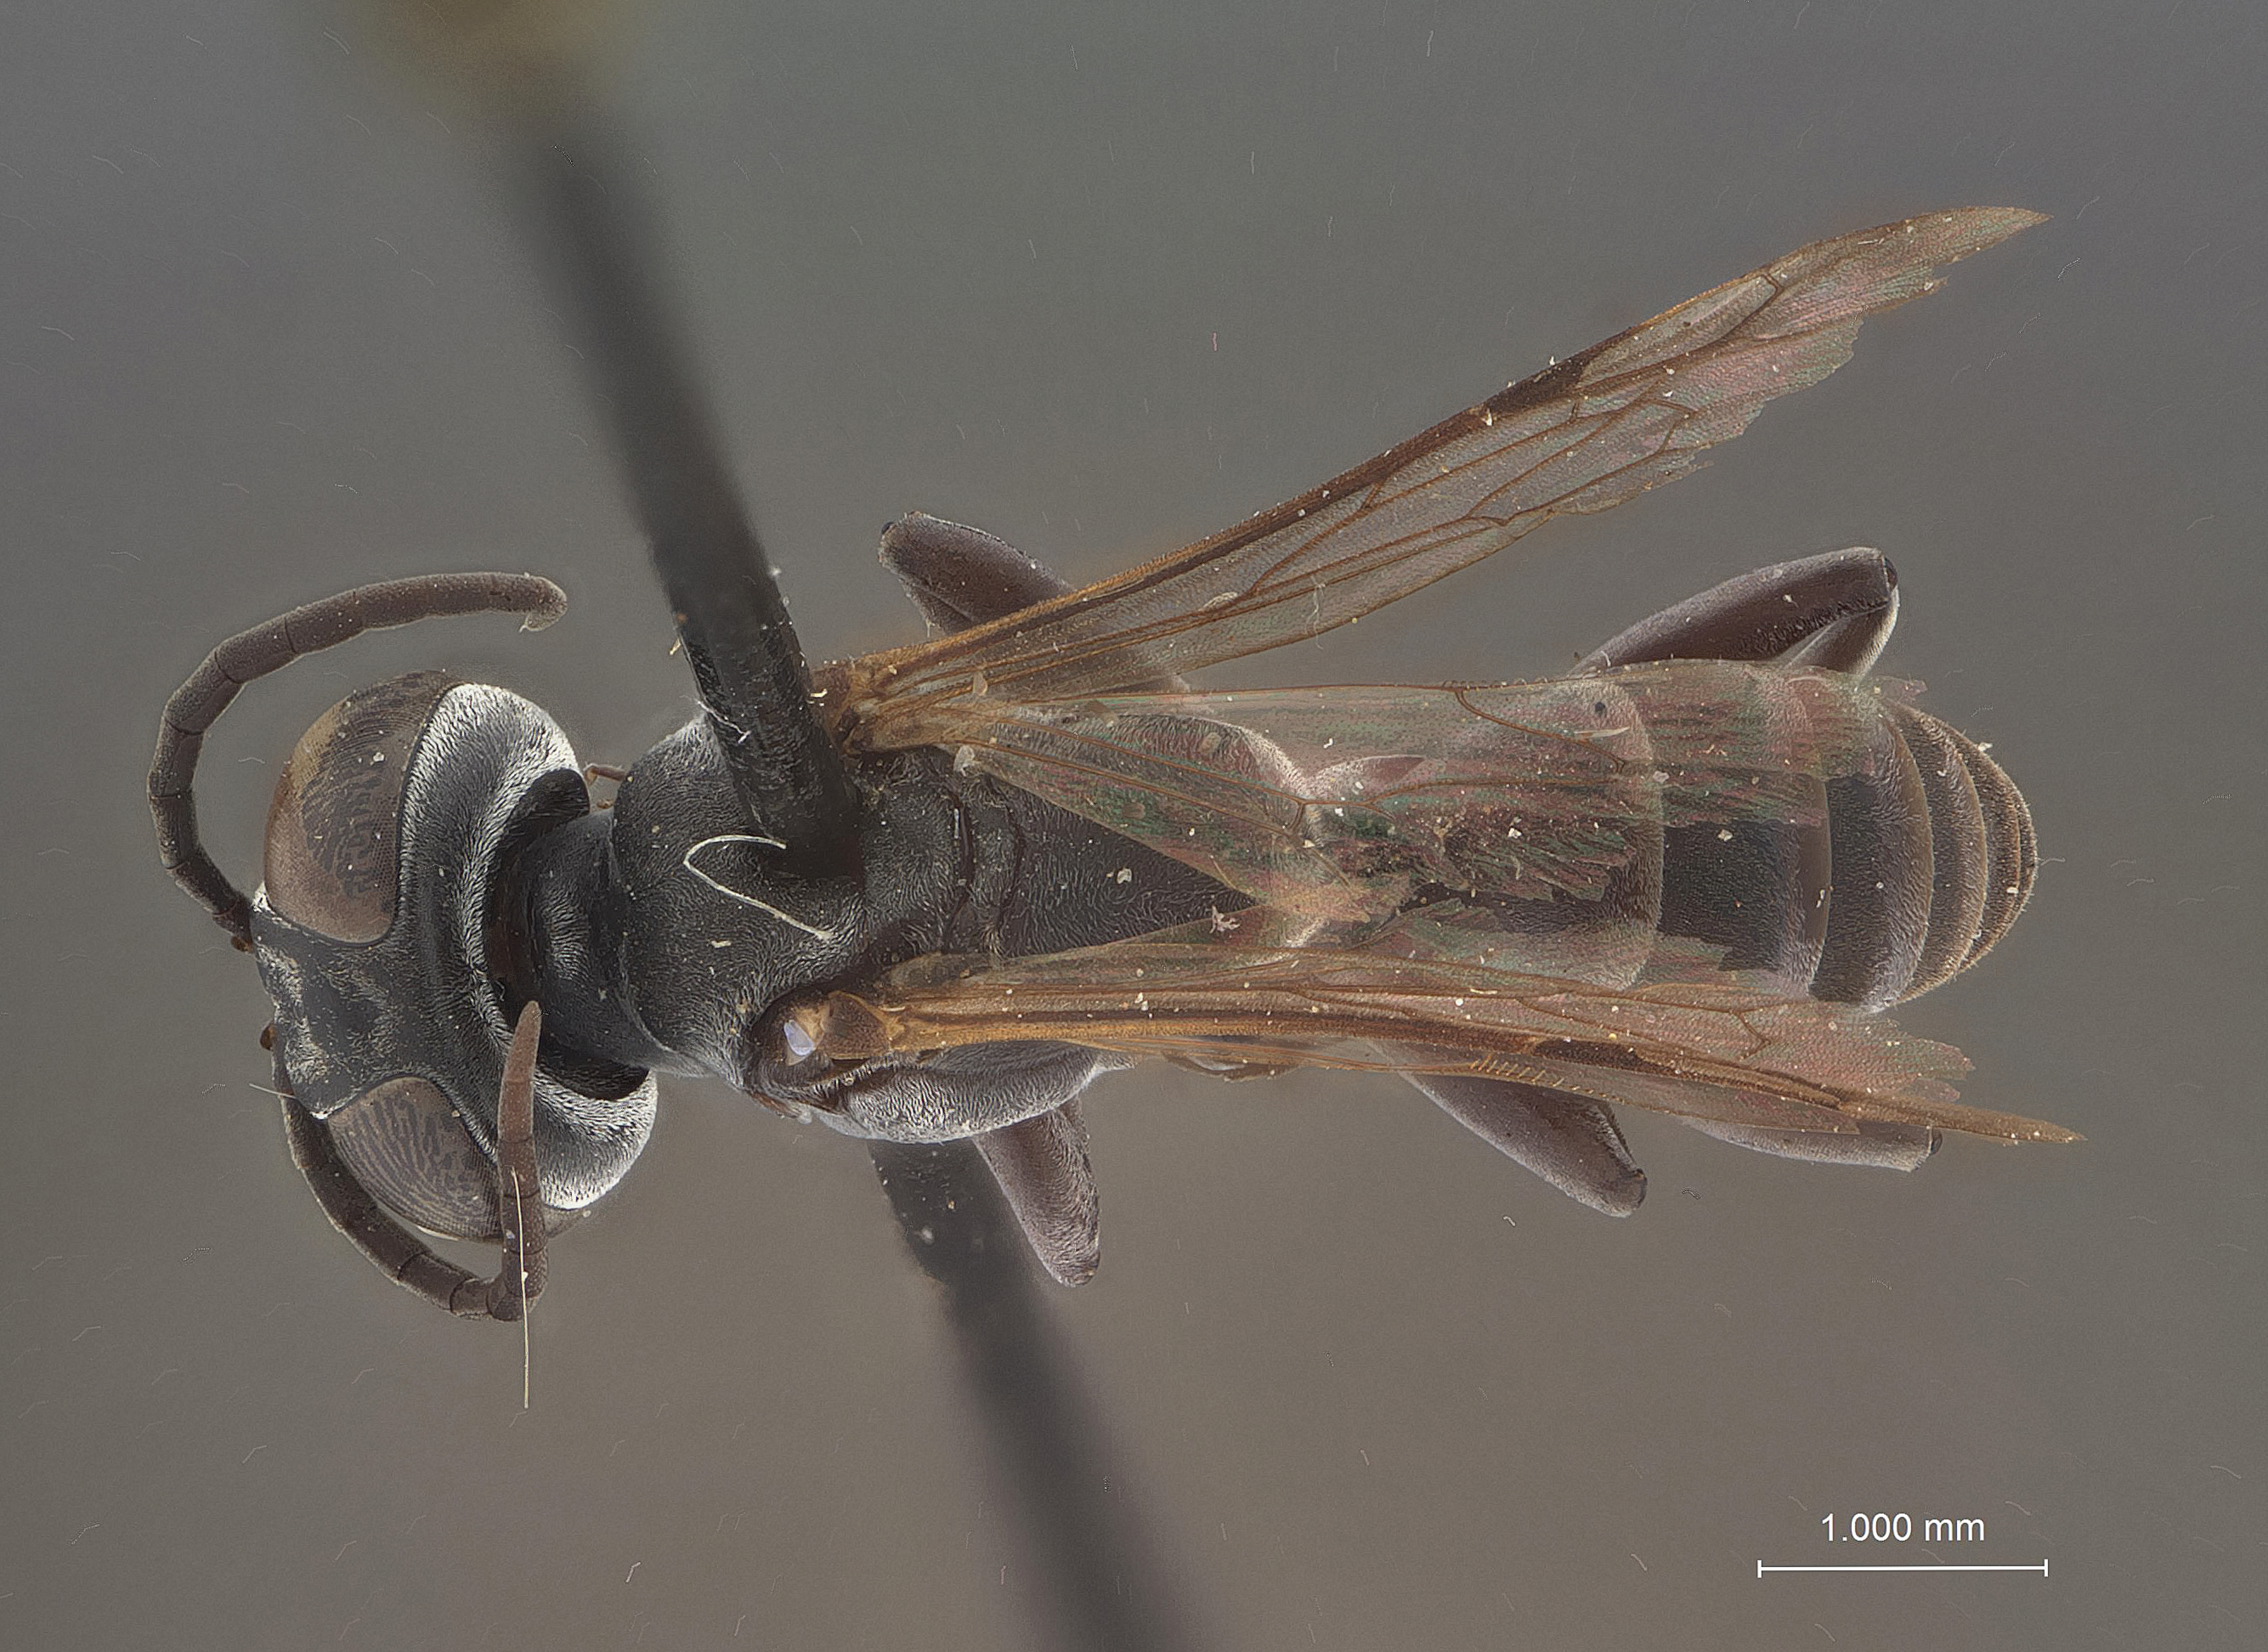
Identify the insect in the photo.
Liris similis
